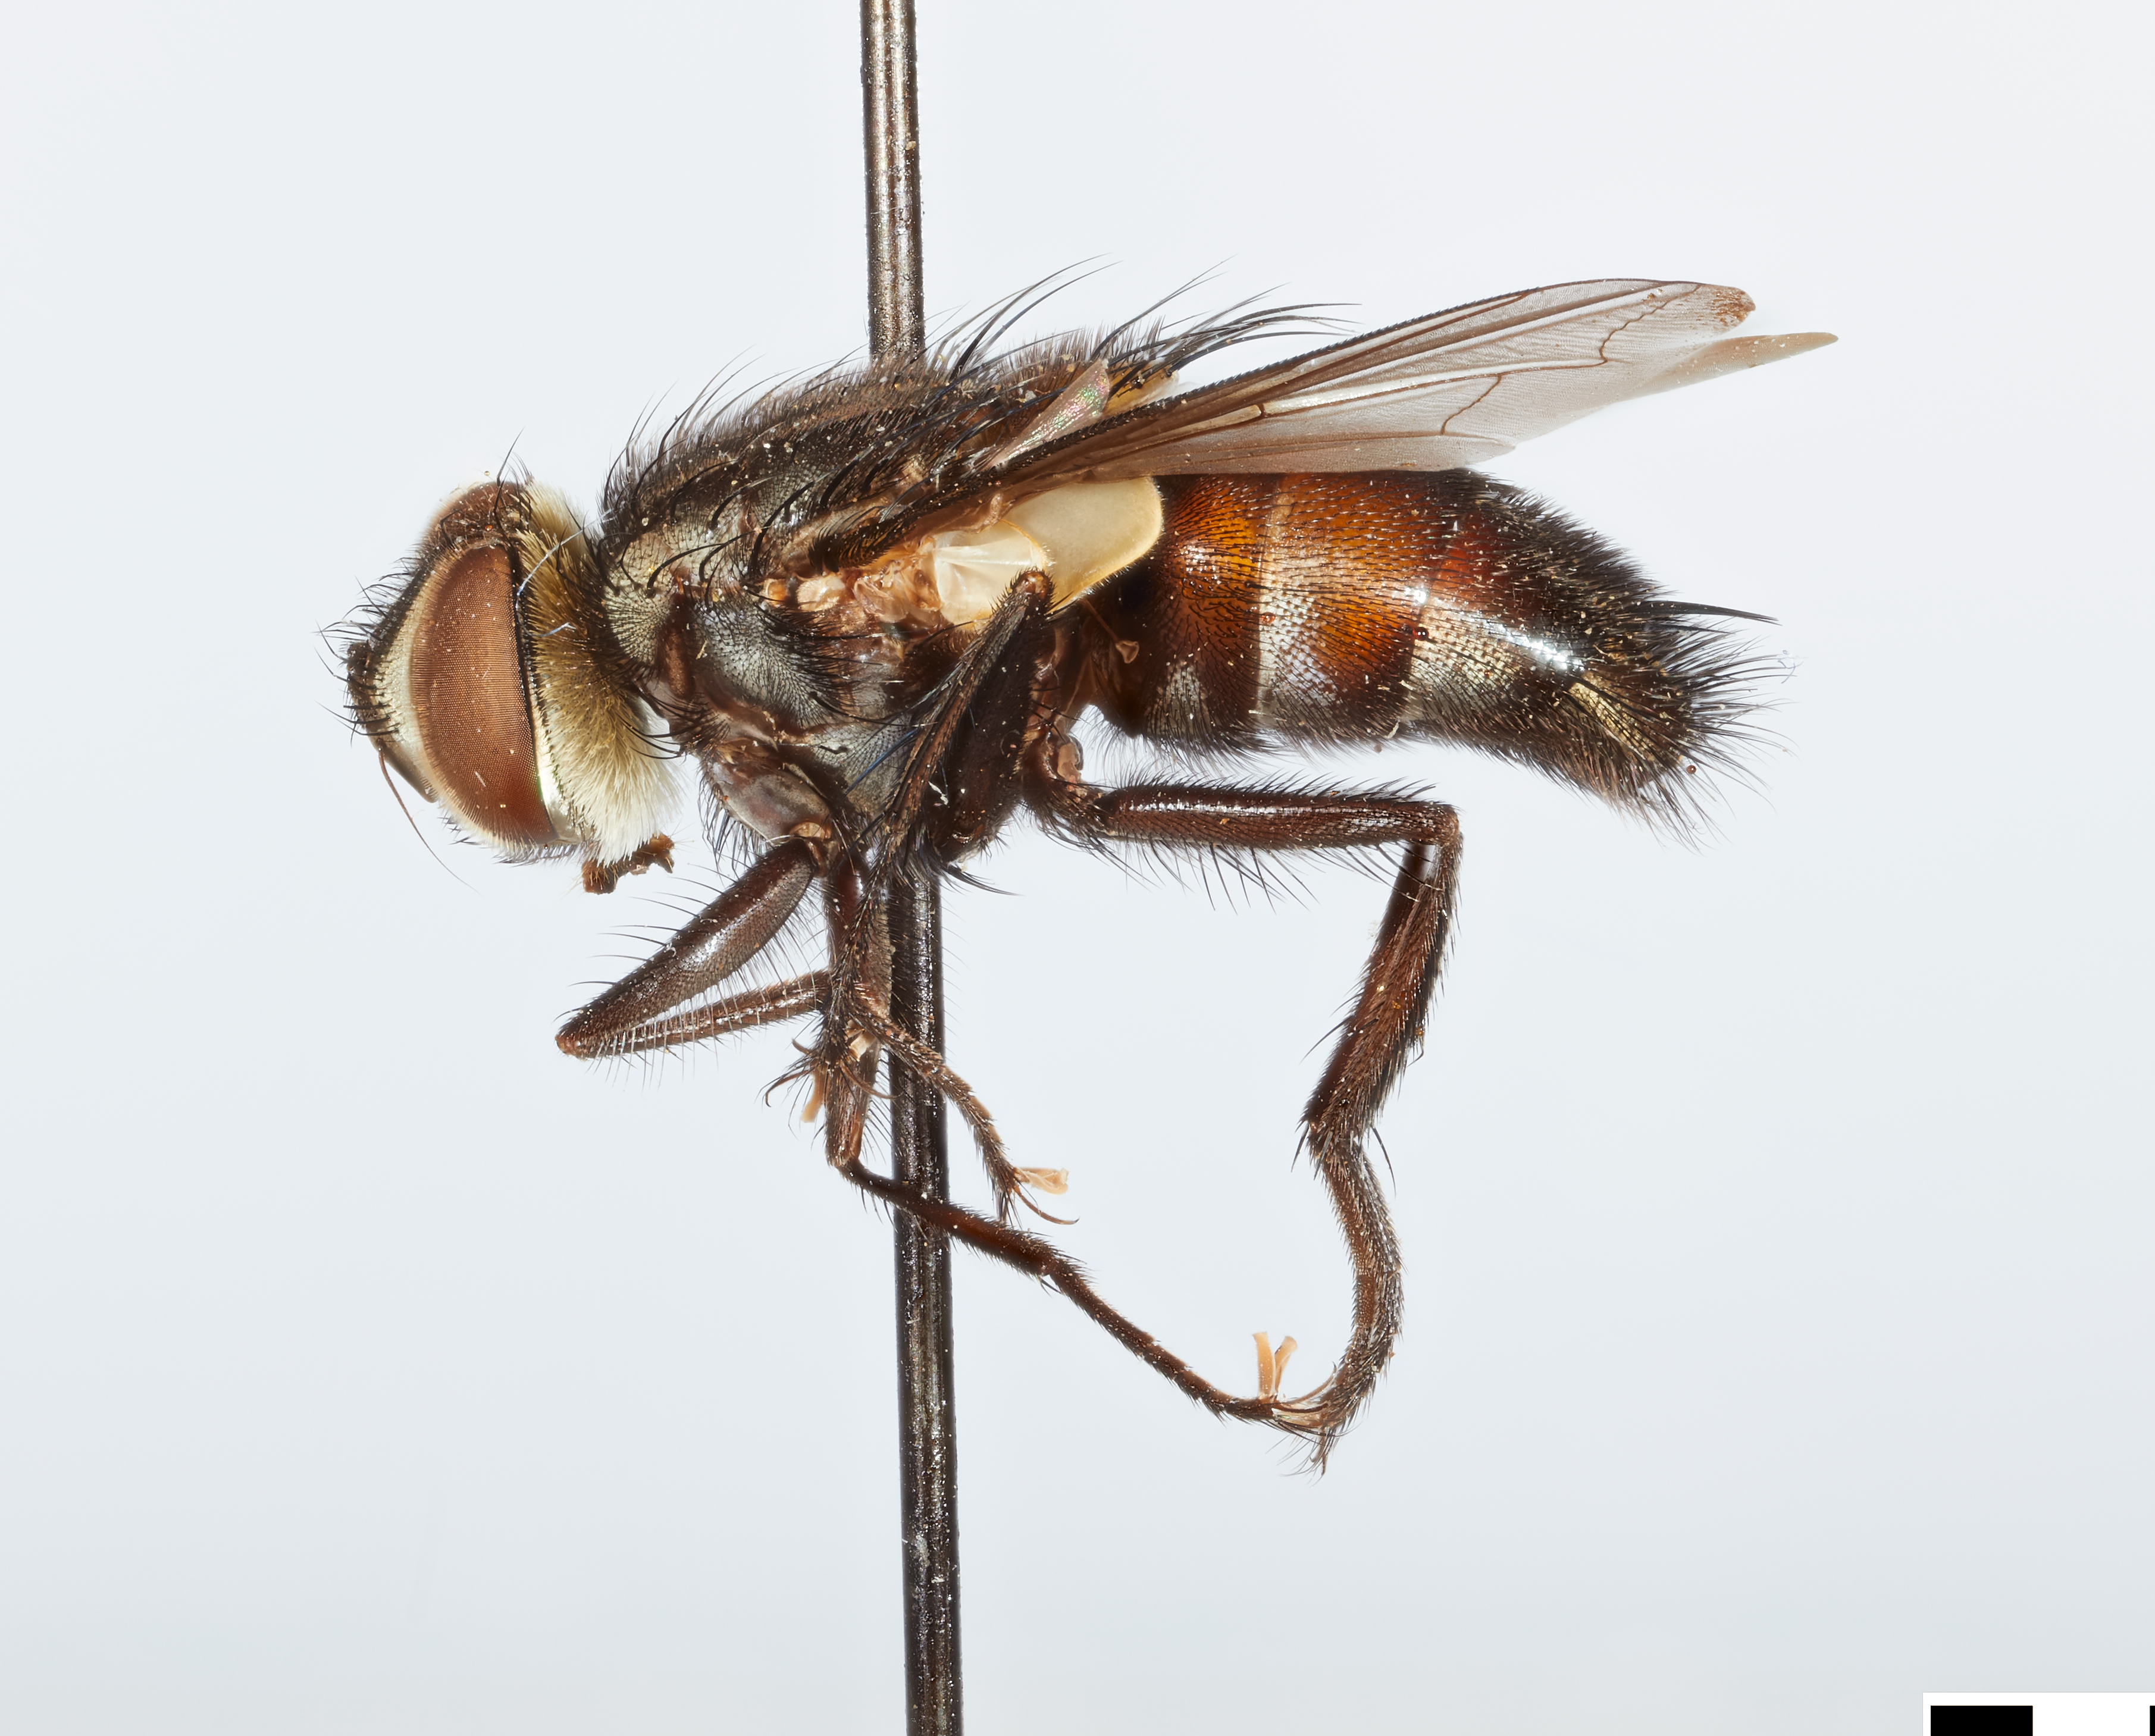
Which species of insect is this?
Avibrissosturmia avida
